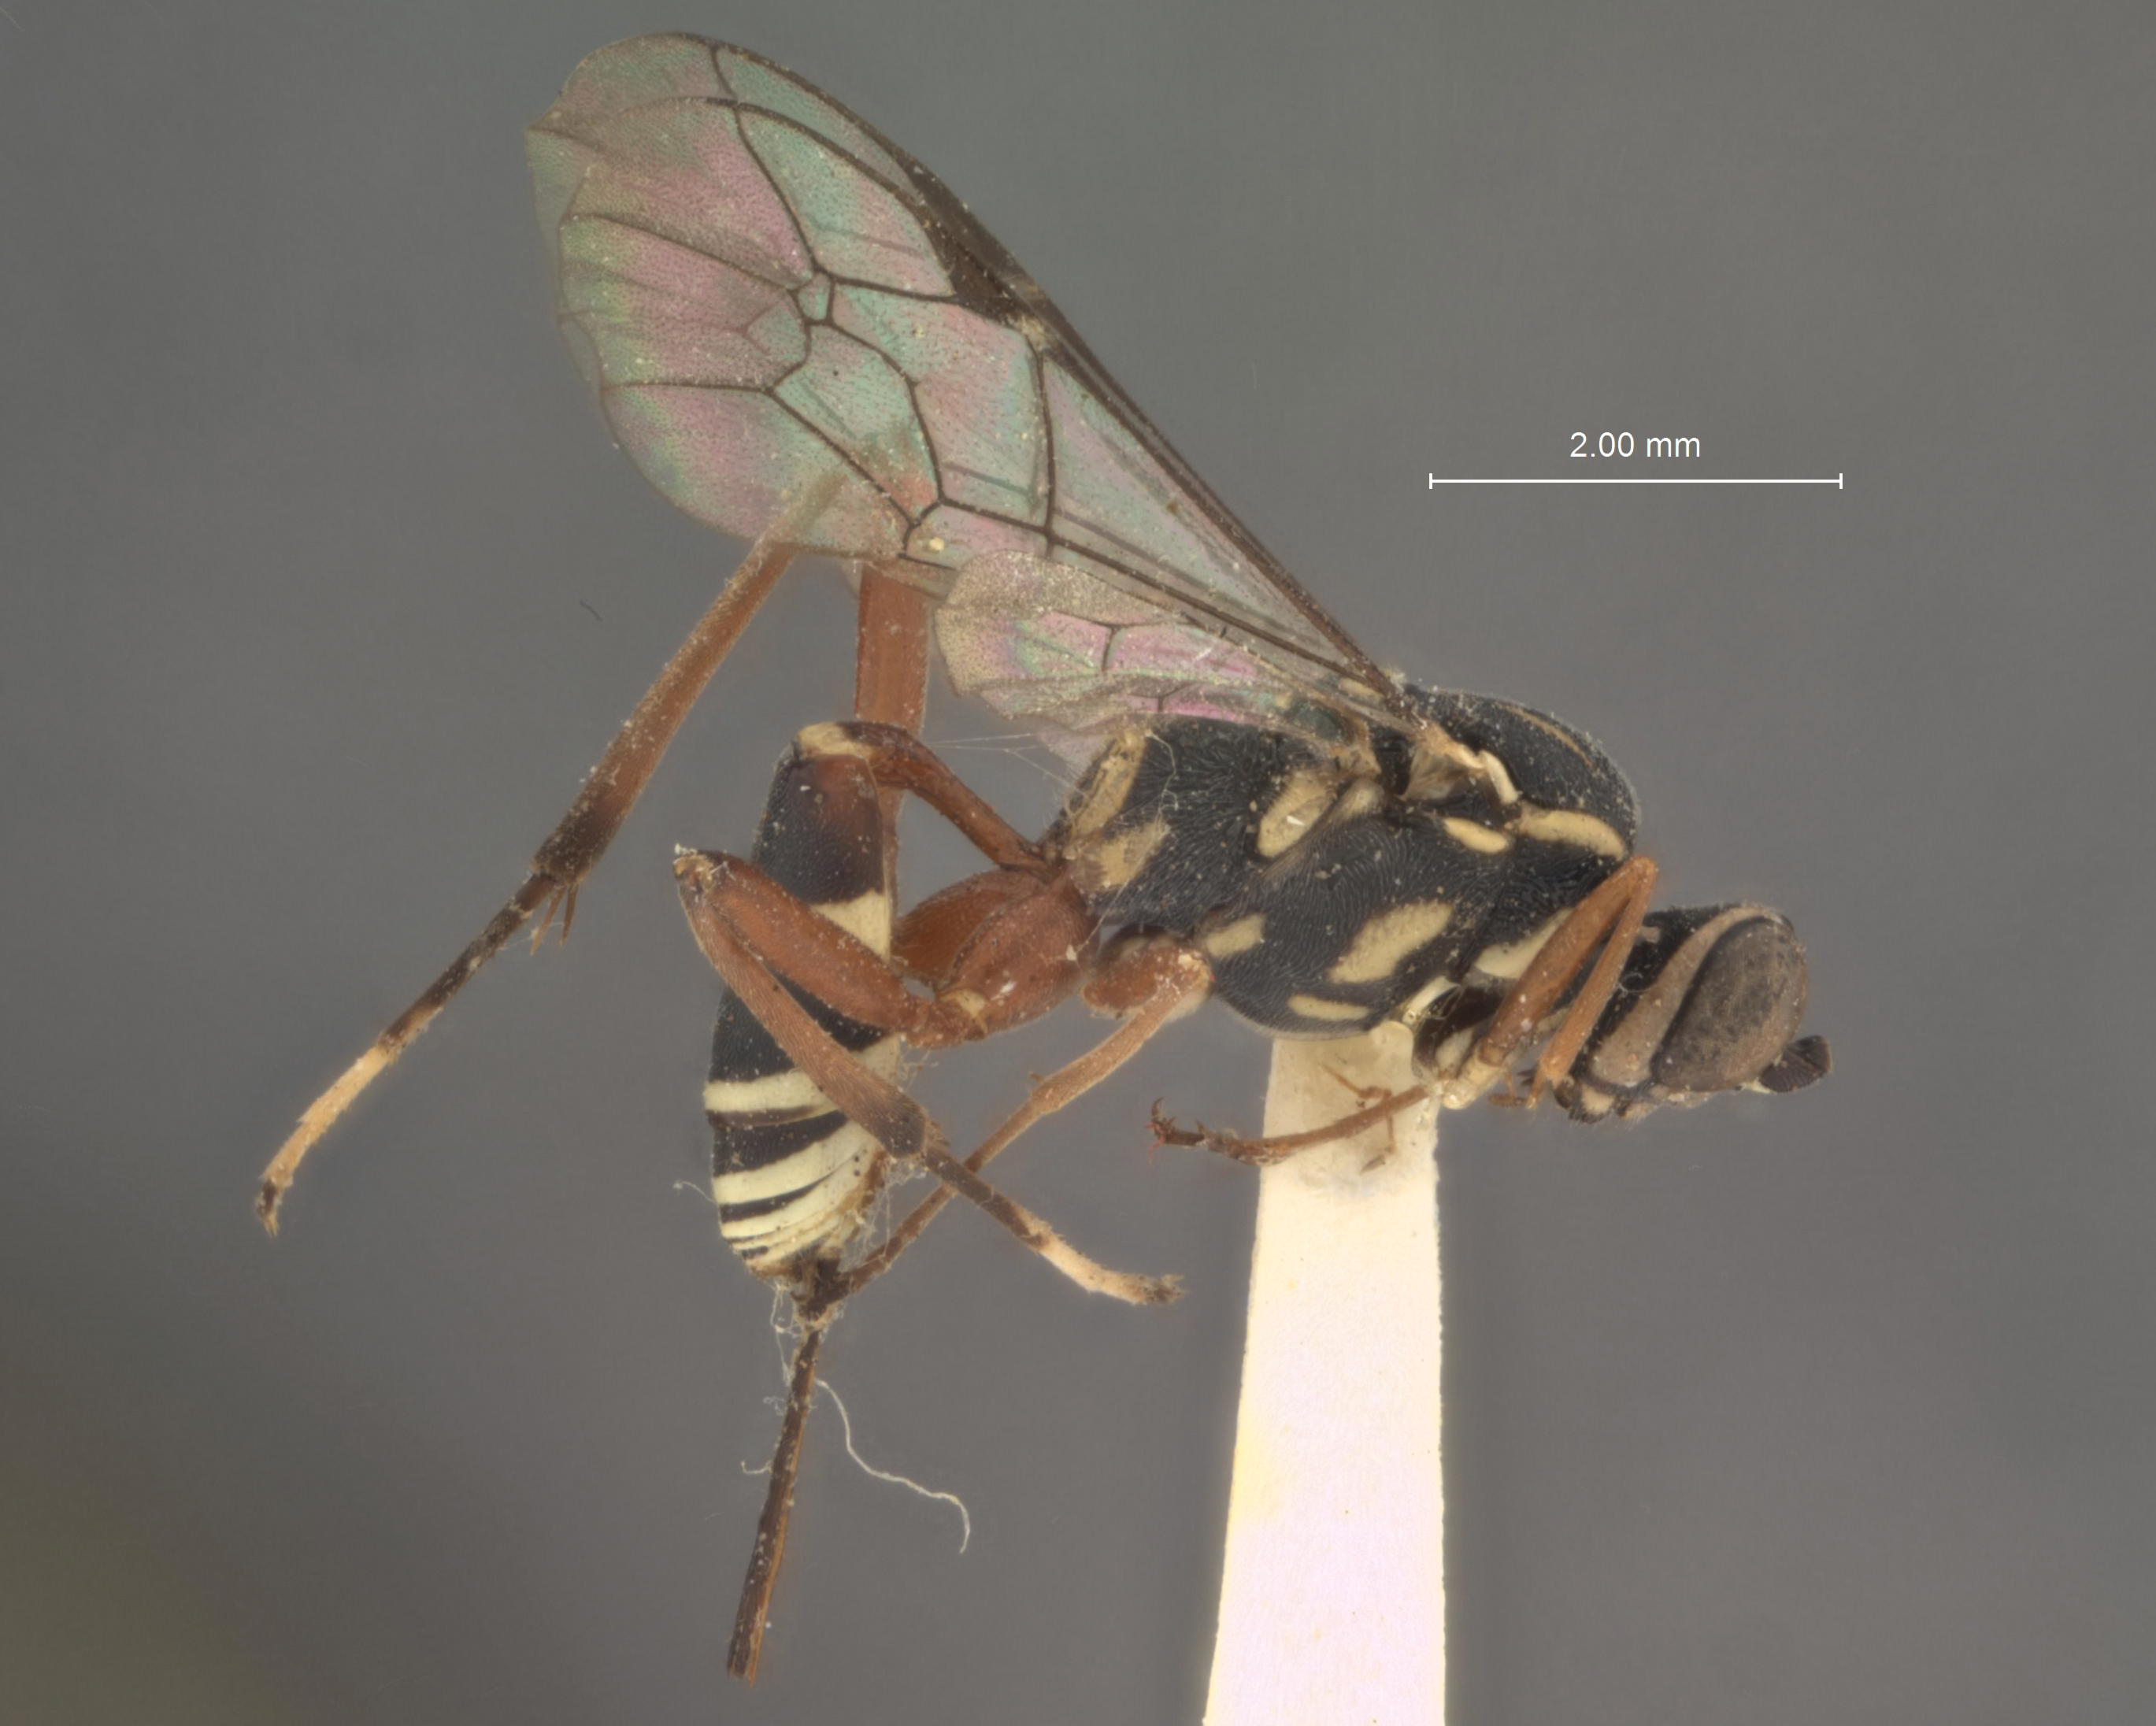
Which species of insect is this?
Chromocryptus mesorufus
